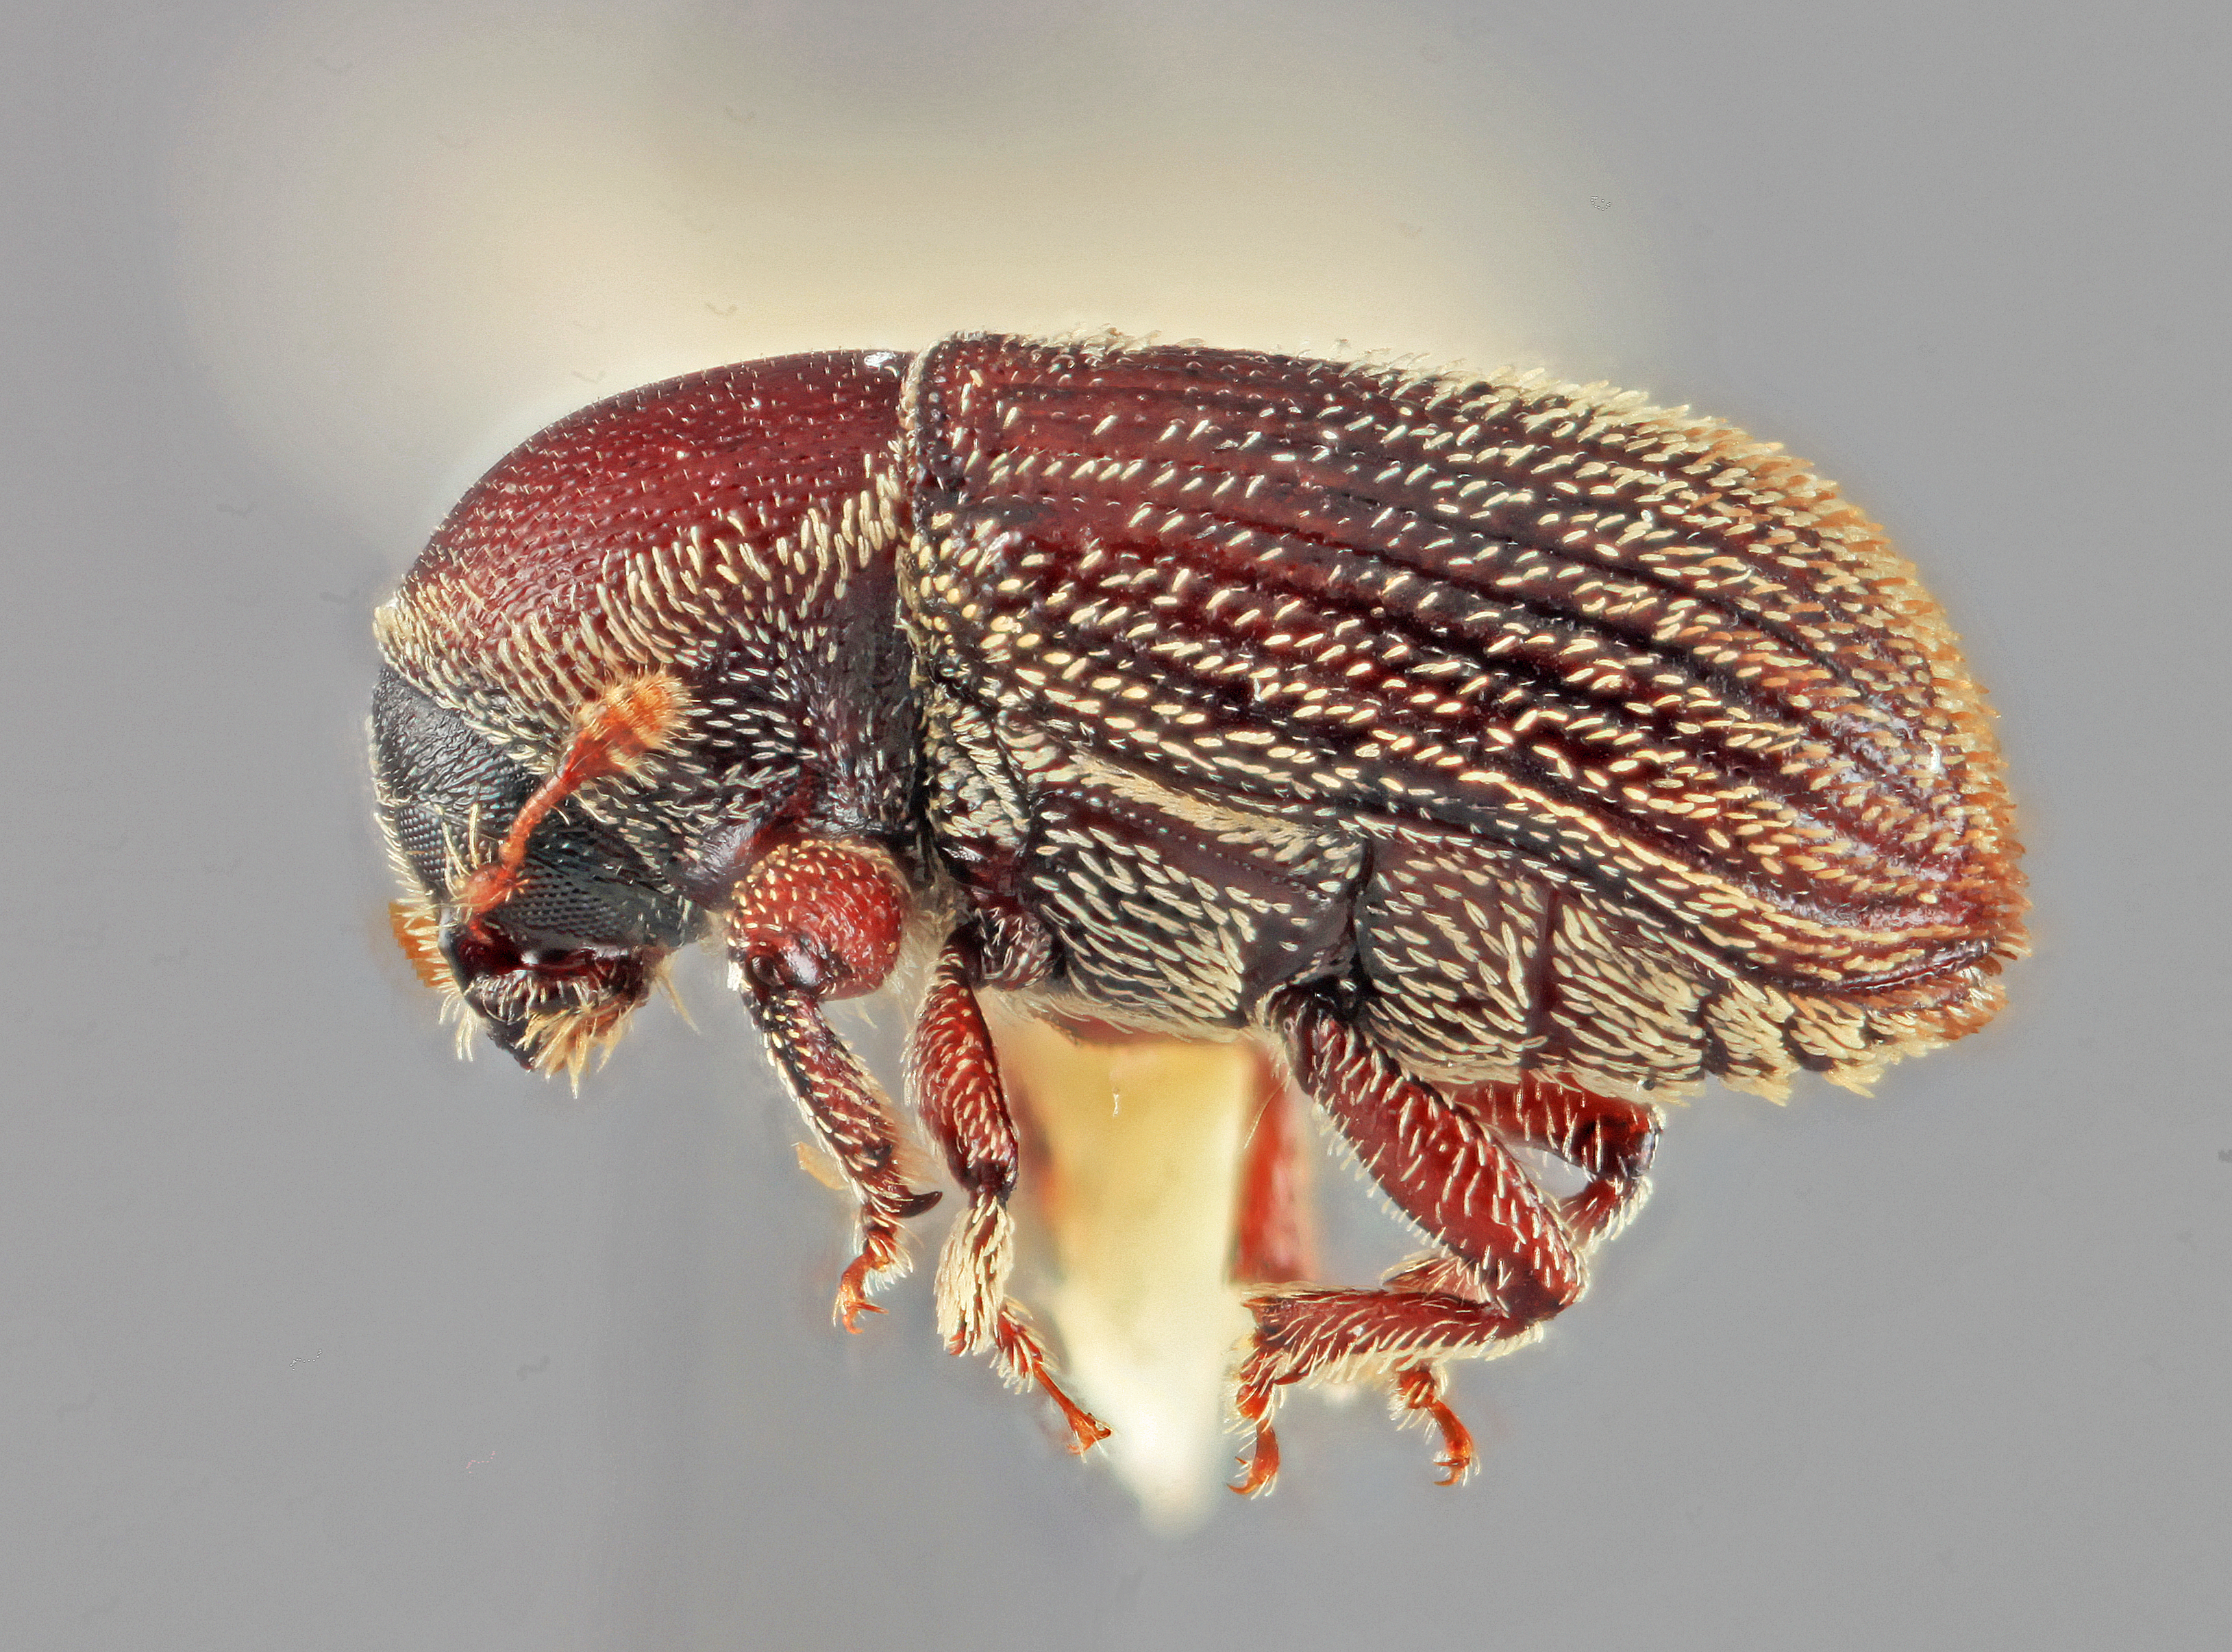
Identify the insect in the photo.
Cnesinus parvicornis
